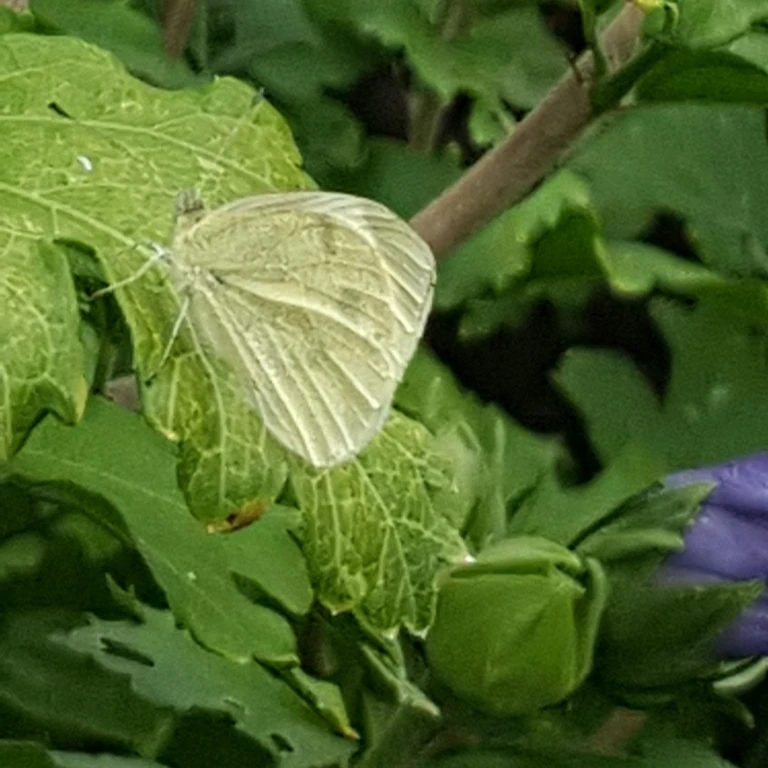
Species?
Pieris rapae
